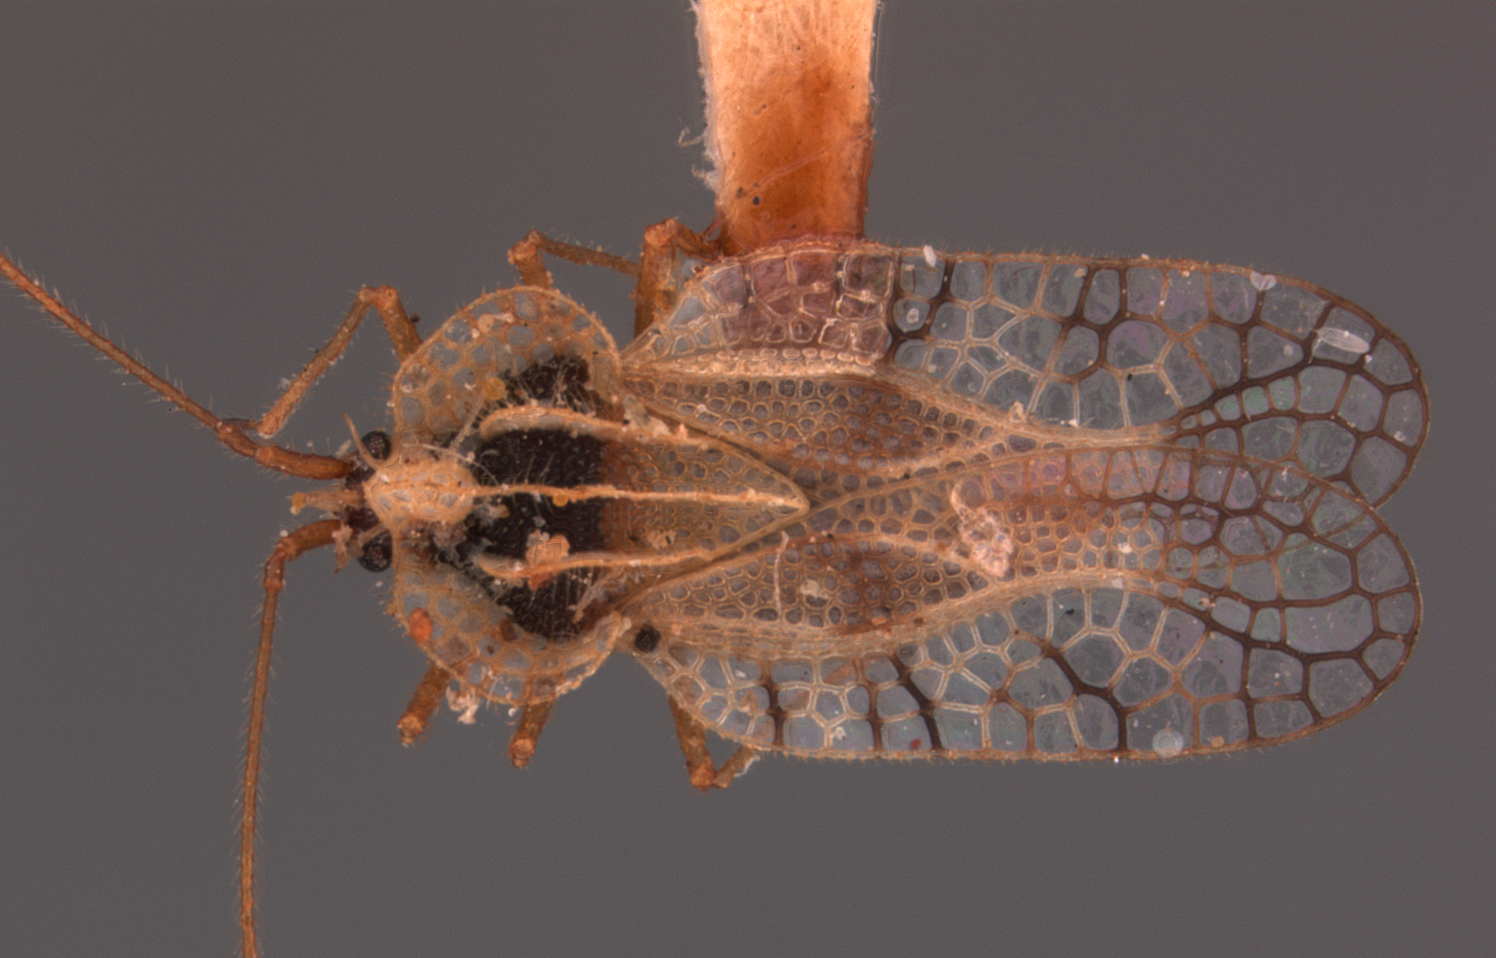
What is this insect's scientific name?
Leptopharsa hoffmani
